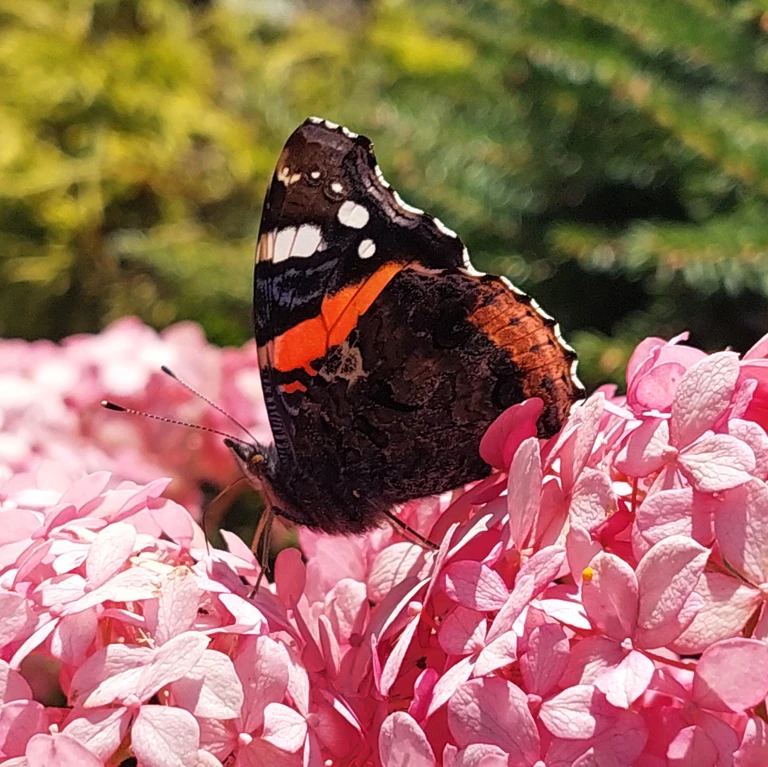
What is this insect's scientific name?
Vanessa atalanta
